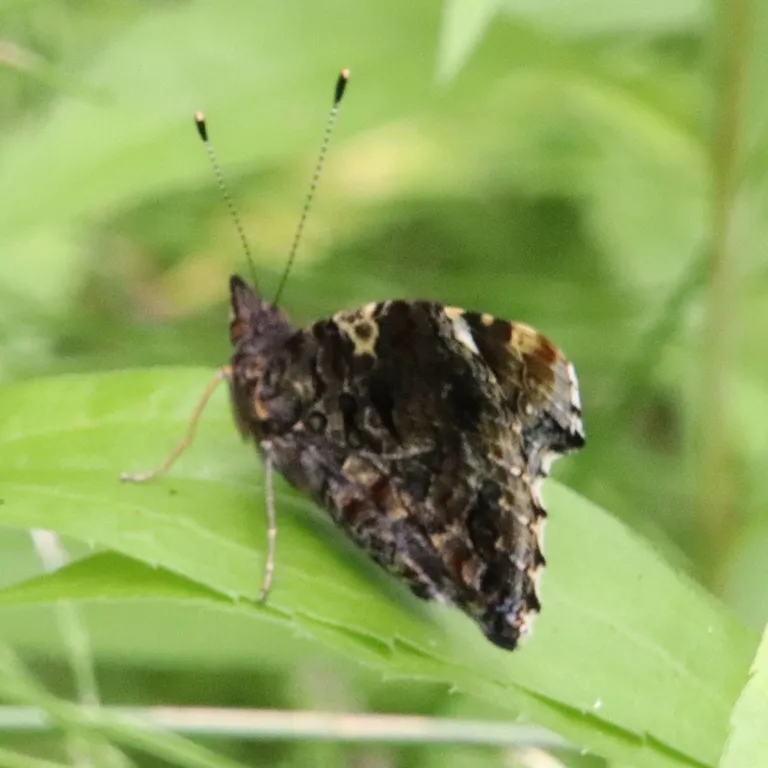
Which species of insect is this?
Vanessa atalanta
